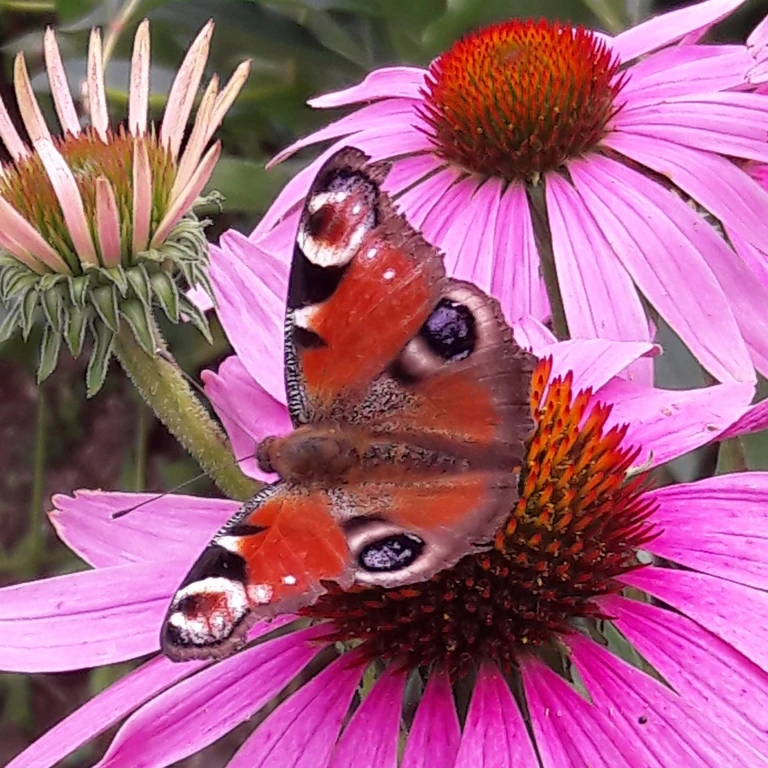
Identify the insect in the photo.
Aglais io
